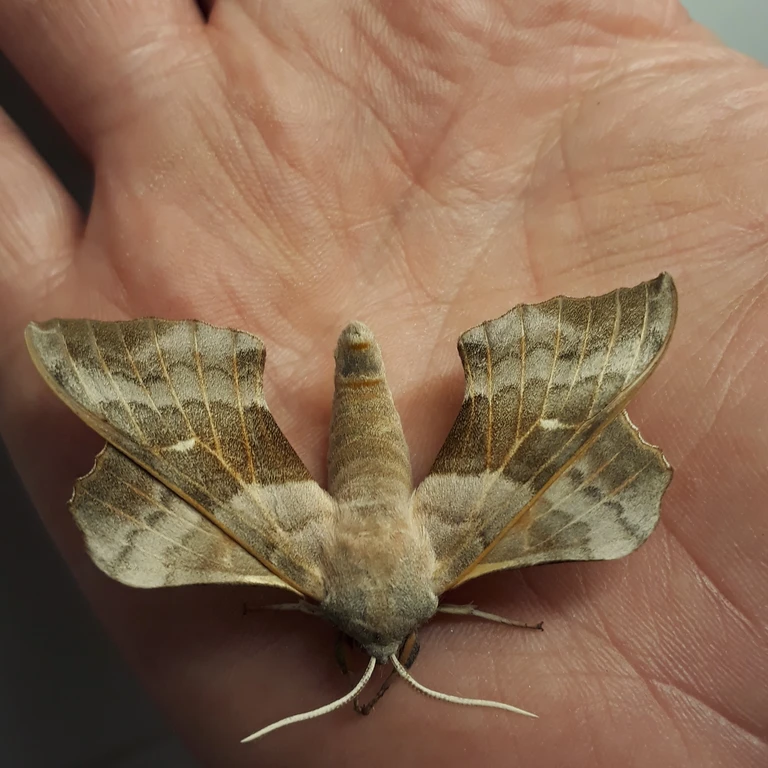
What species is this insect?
Laothoe populi
